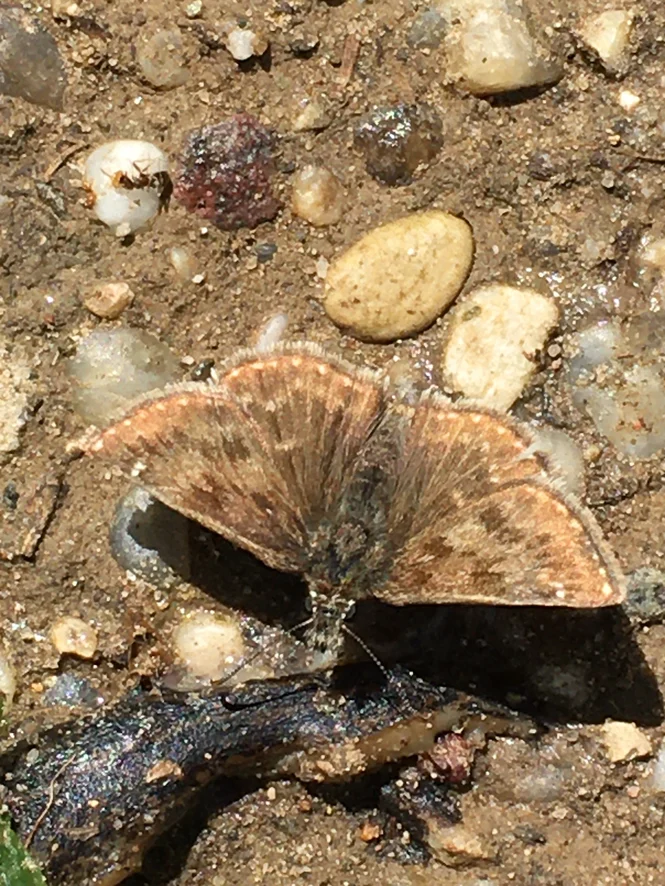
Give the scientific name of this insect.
Erynnis tages
